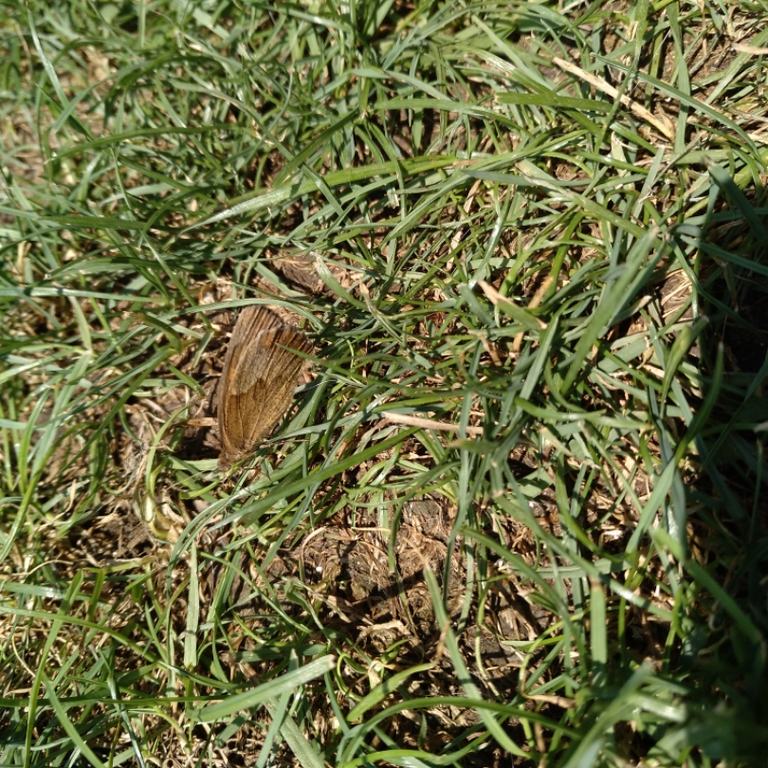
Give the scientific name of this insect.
Maniola jurtina
